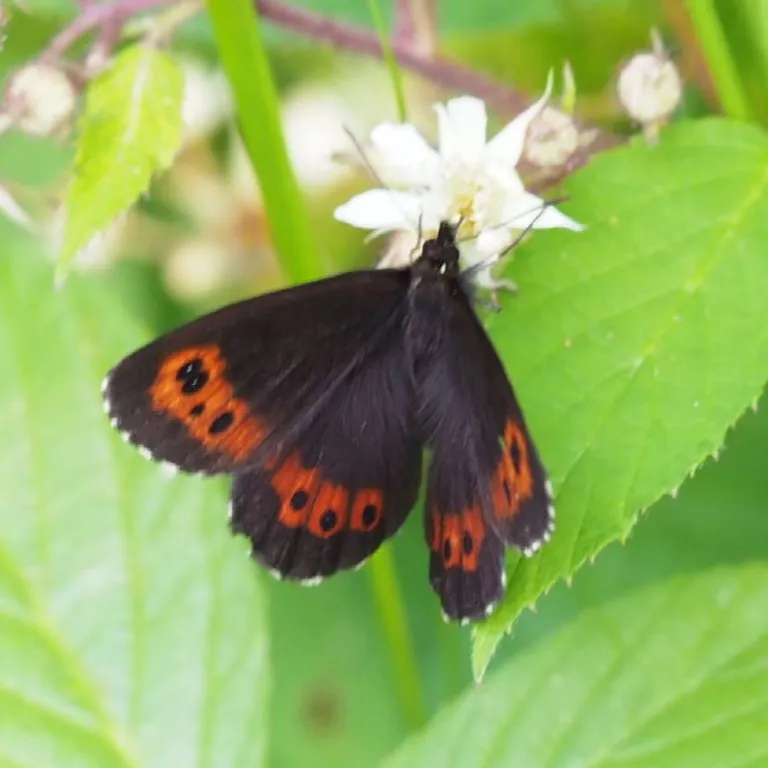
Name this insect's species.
Erebia ligea
